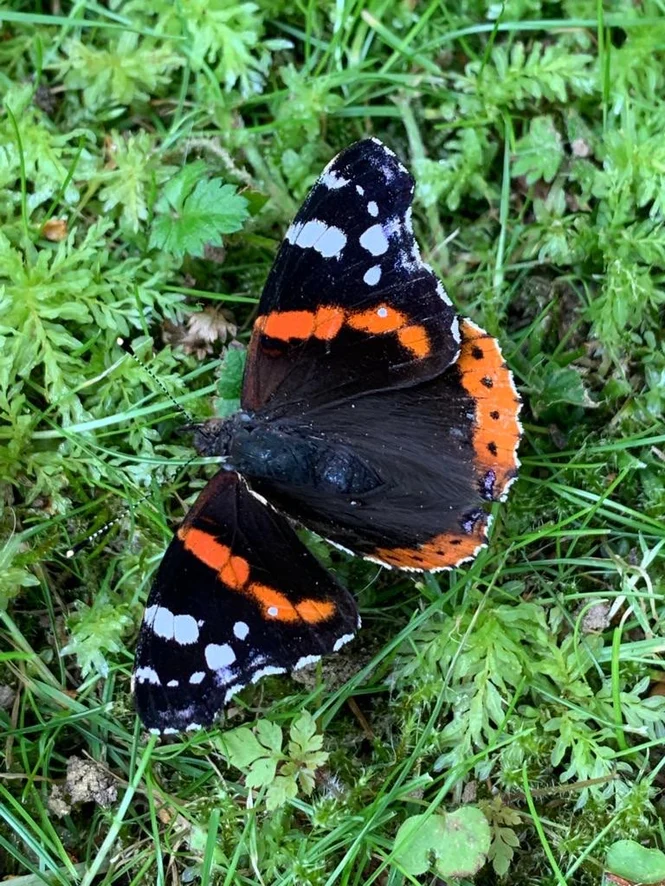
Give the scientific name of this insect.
Vanessa atalanta
